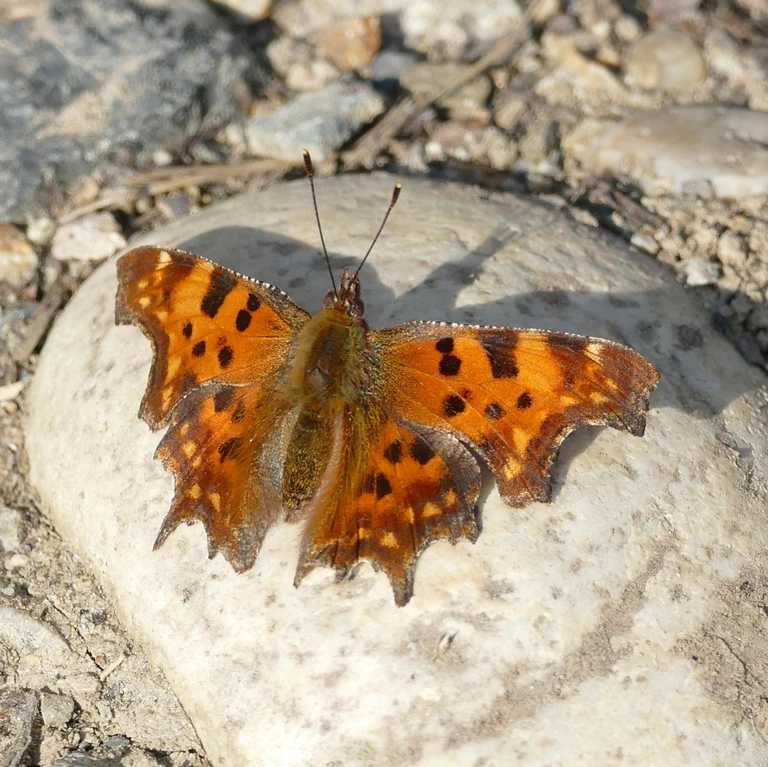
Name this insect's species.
Polygonia c-album
